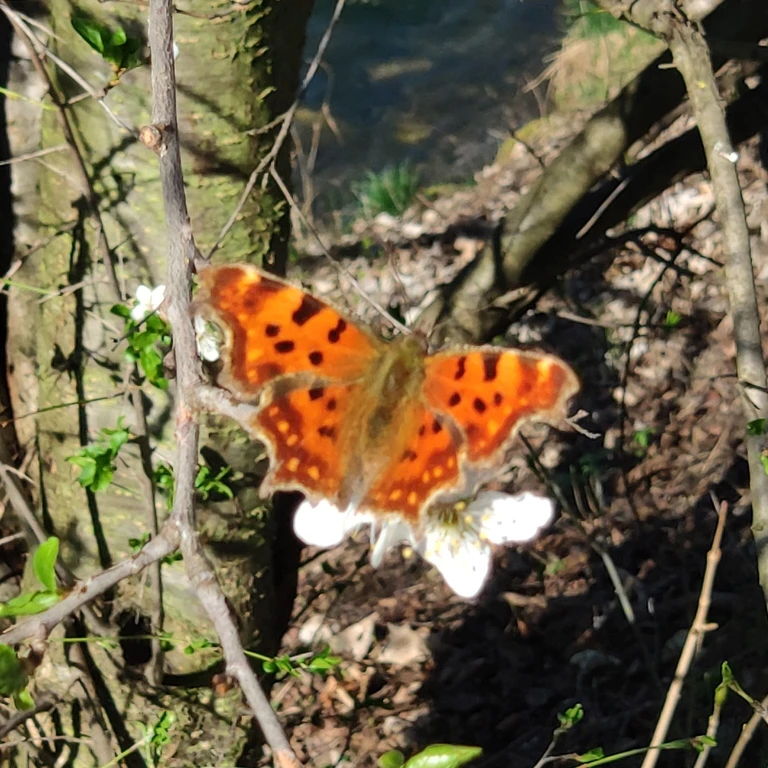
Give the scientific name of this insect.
Polygonia c-album
